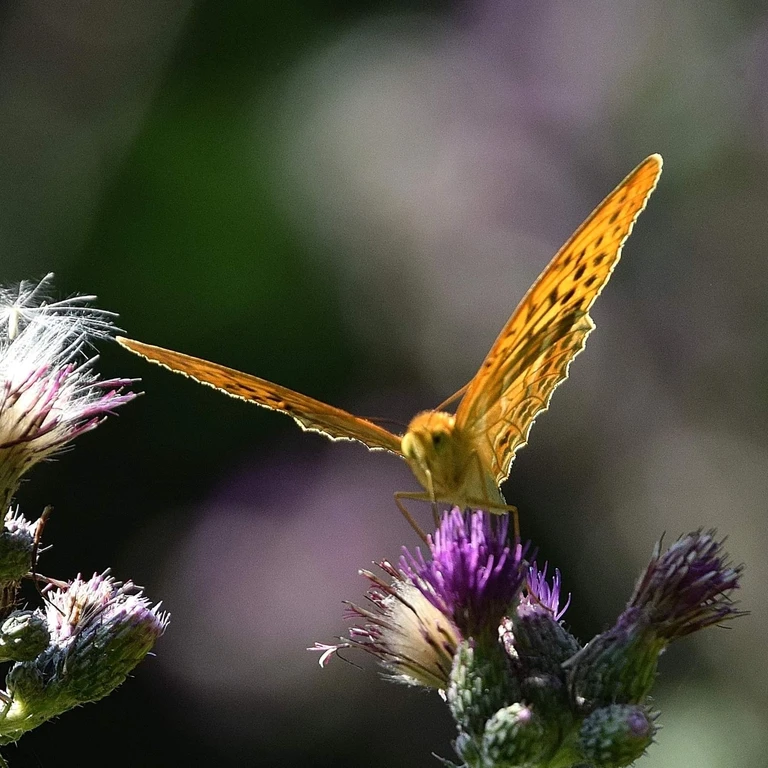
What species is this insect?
Argynnis paphia
